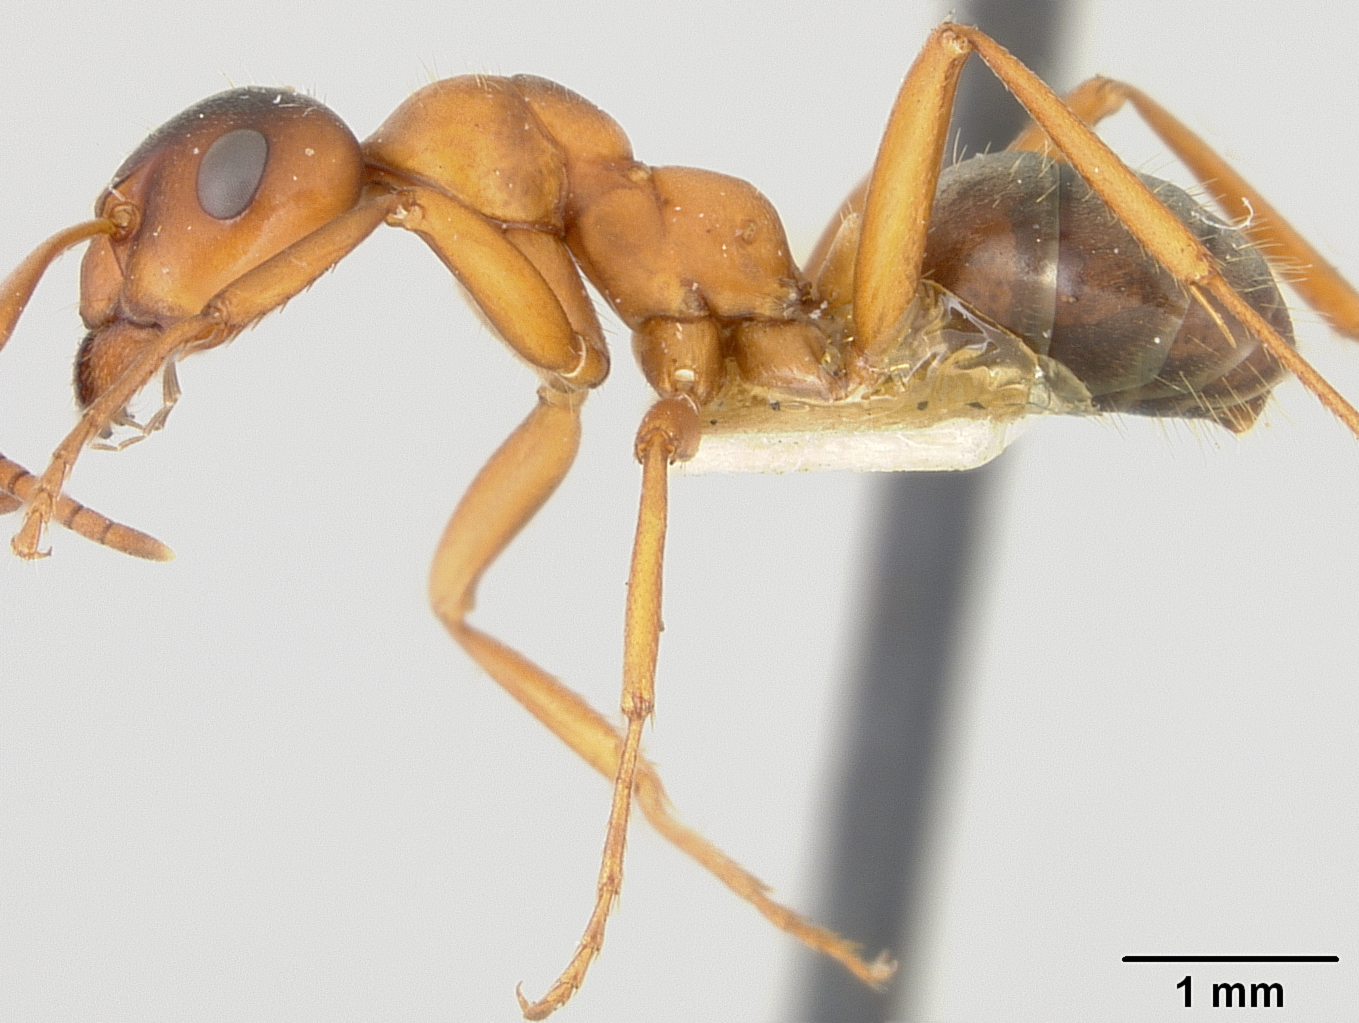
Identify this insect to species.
Formica wheeleri
